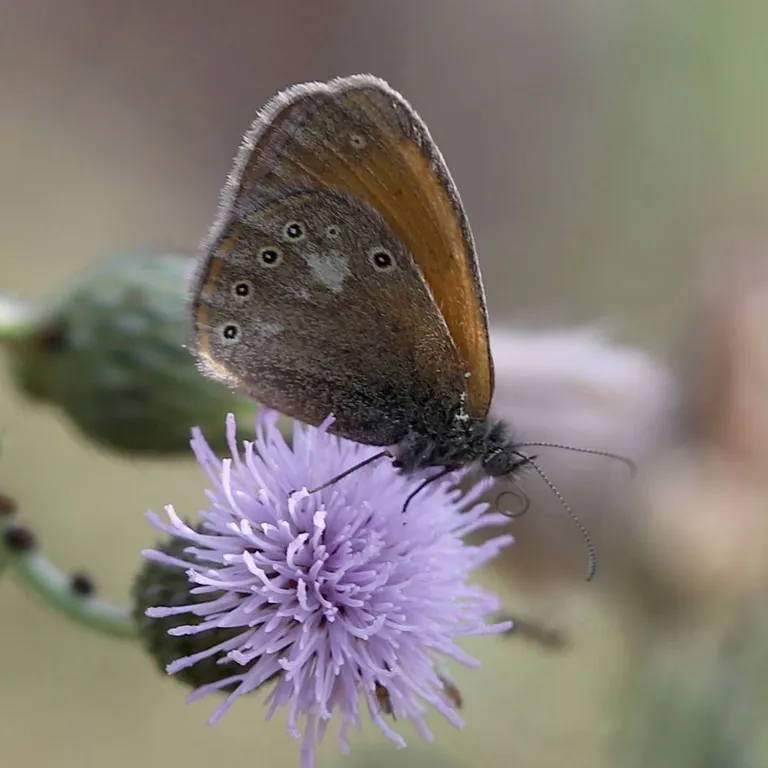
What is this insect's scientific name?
Coenonympha glycerion (also Coenonympha iphis)
